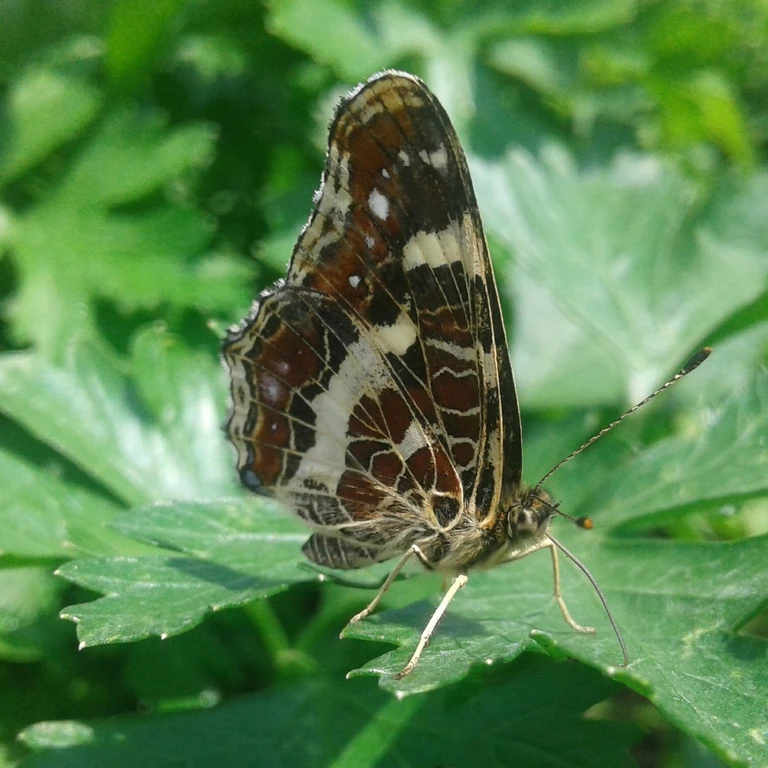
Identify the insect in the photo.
Araschnia levana
